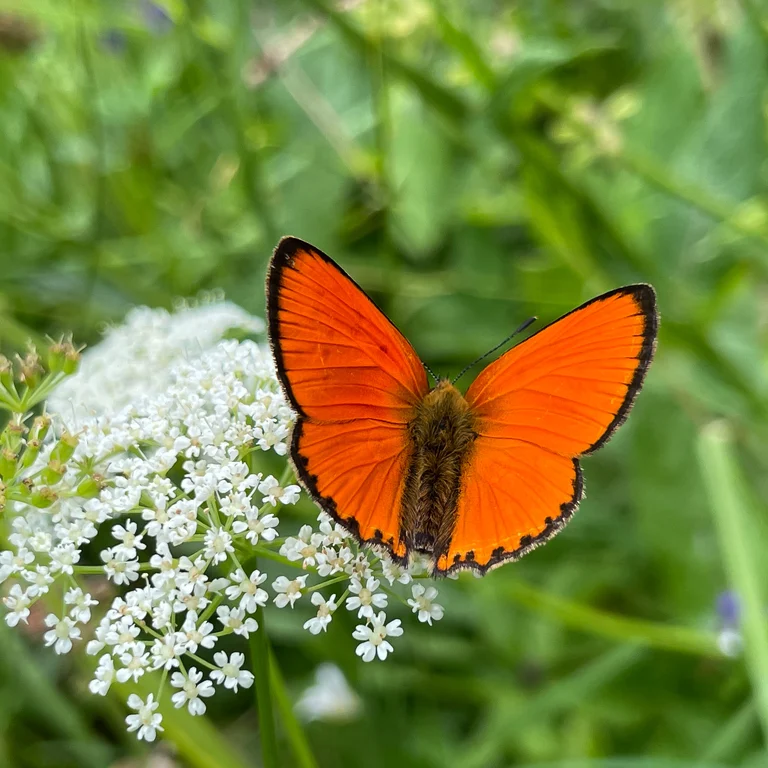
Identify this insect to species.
Lycaena virgaureae
